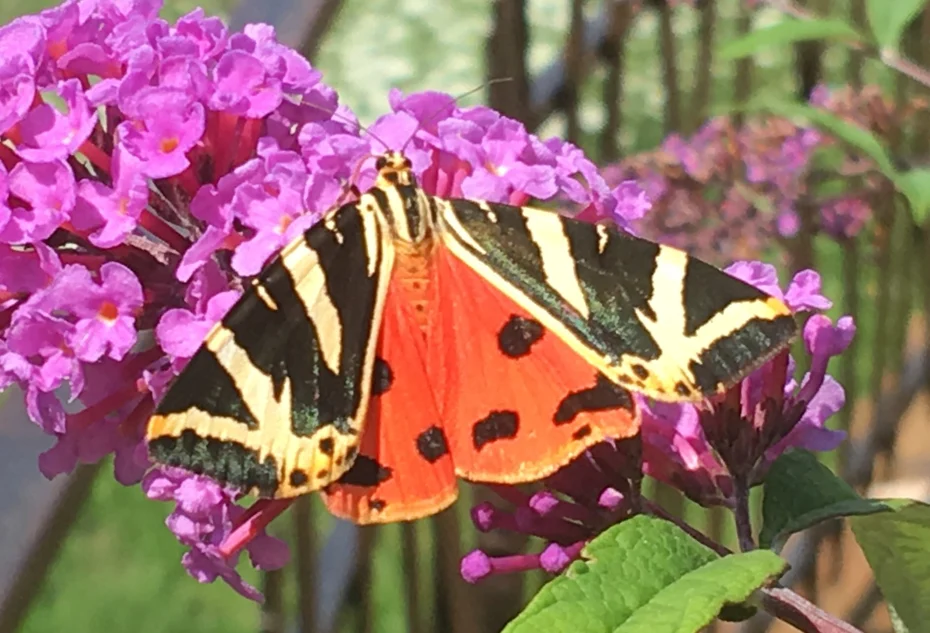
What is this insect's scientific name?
Euplagia quadripunctaria
